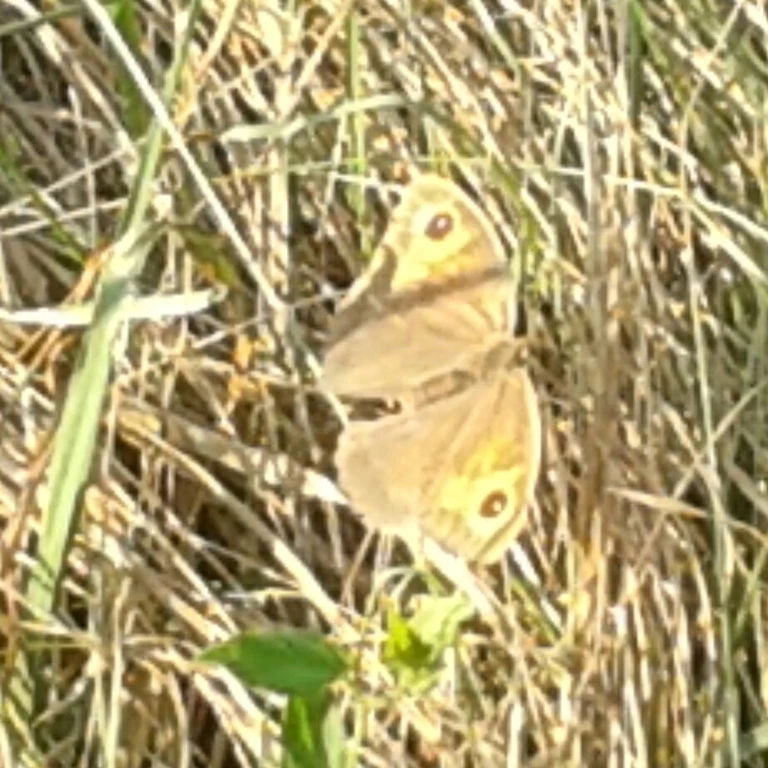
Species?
Maniola jurtina
